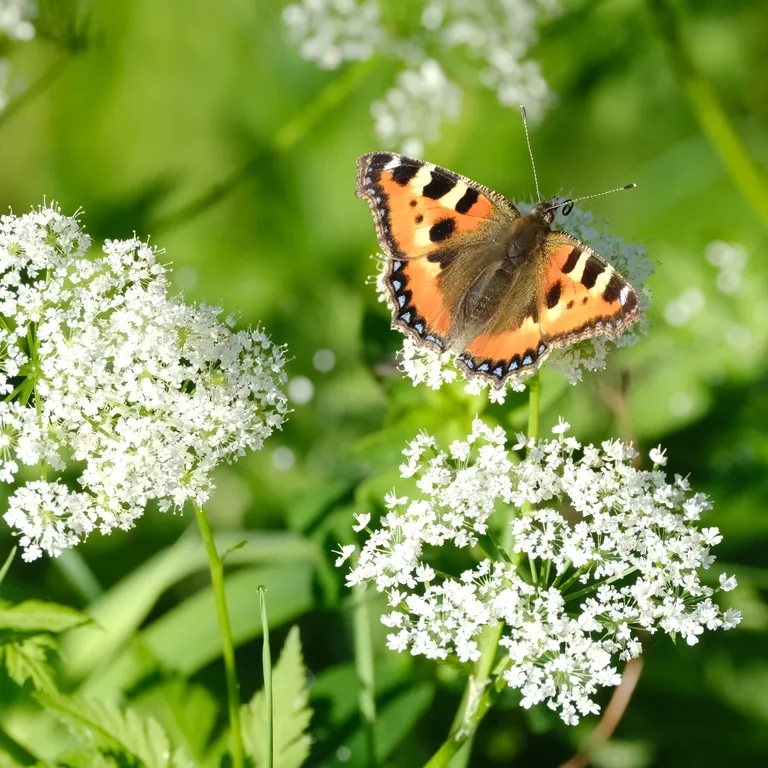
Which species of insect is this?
Aglais urticae
